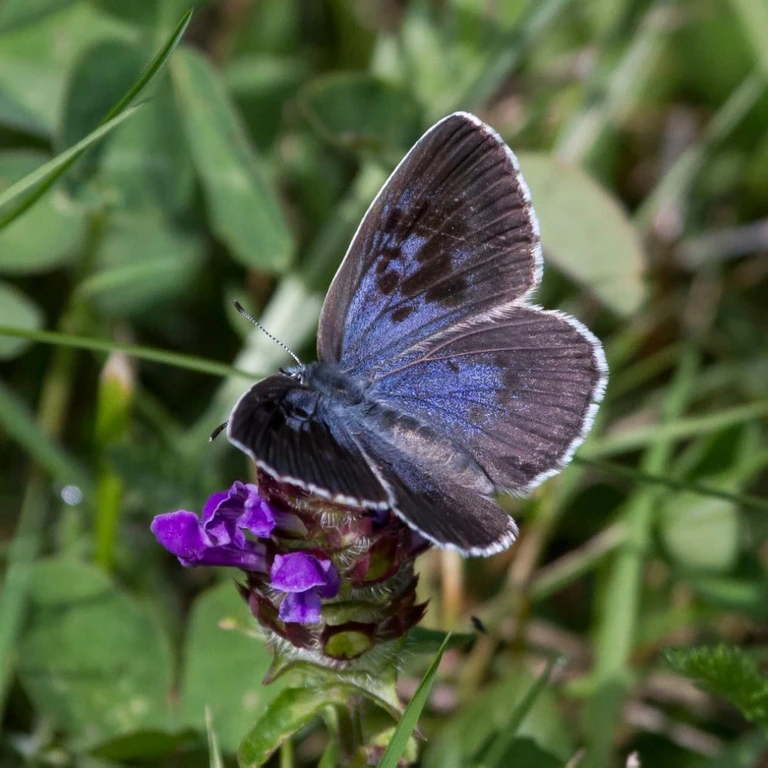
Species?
Phengaris arion (also Maculinea arion)
